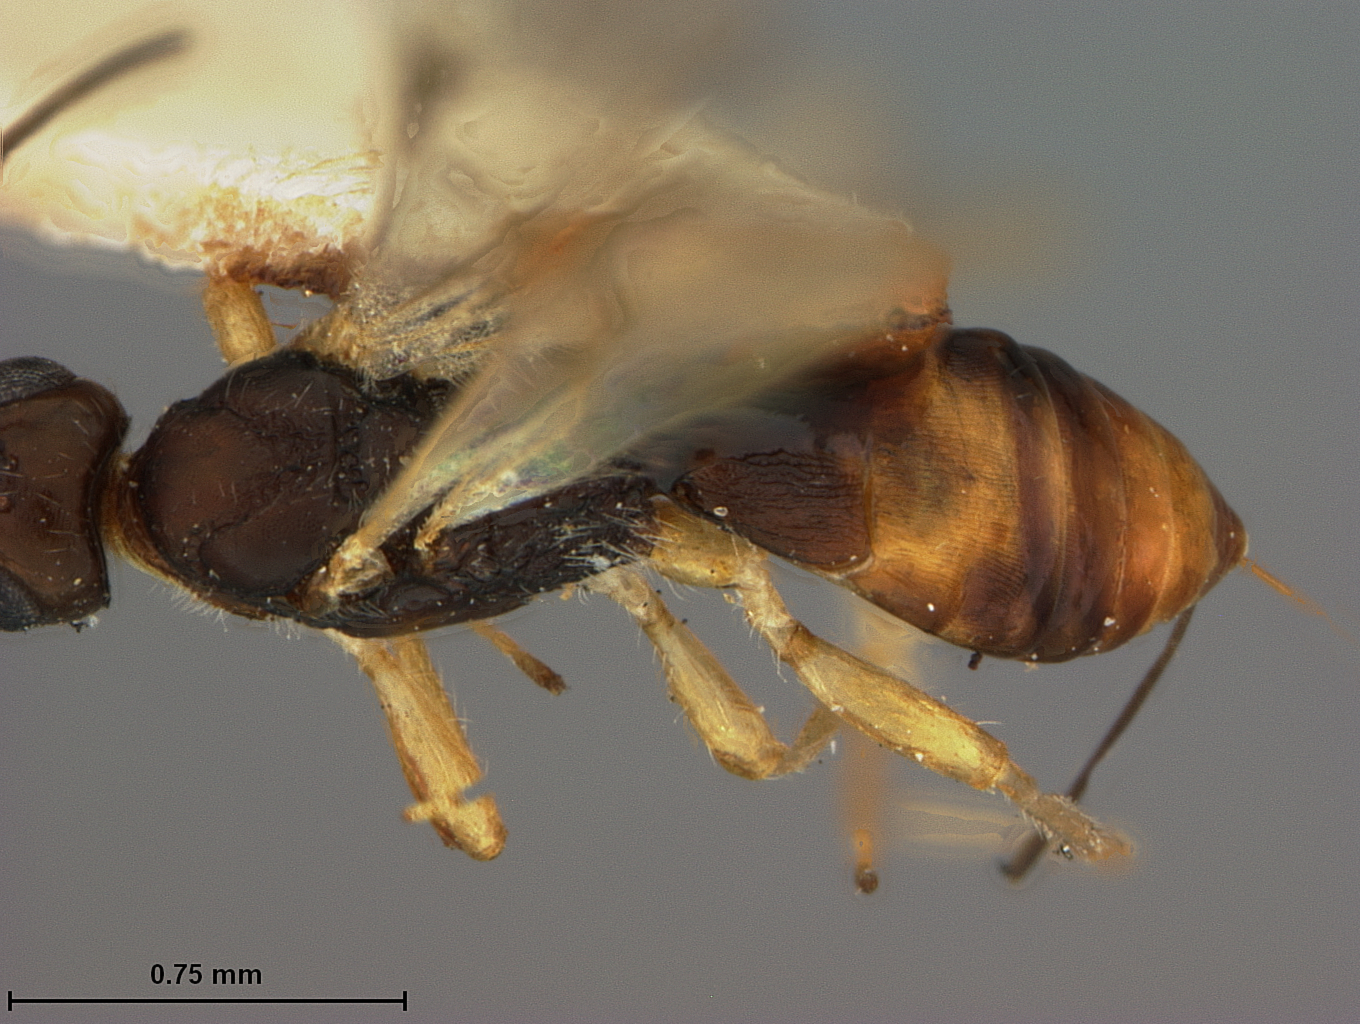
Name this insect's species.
Caenophanes anthaxiae
